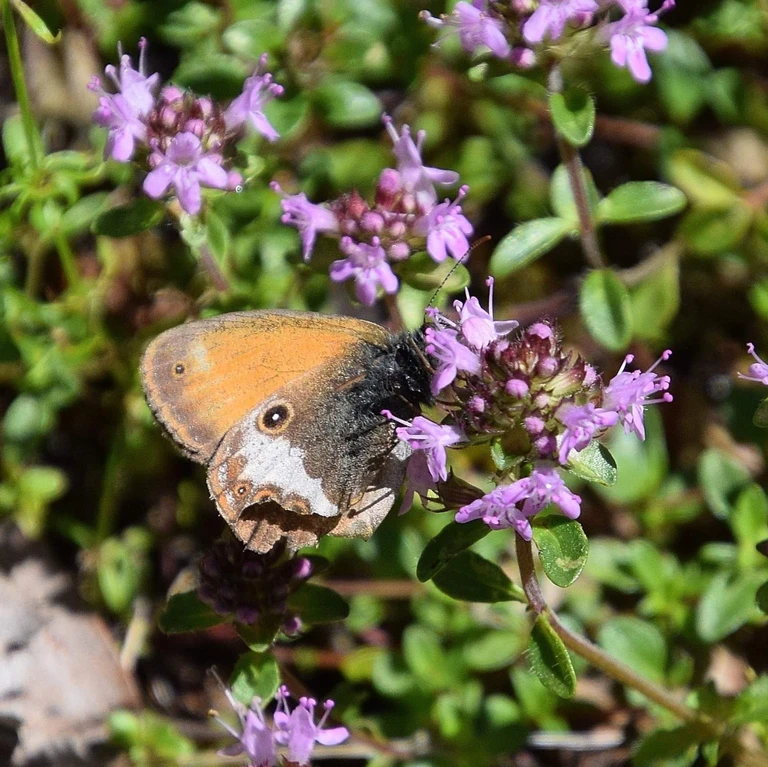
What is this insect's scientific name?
Coenonympha arcania
